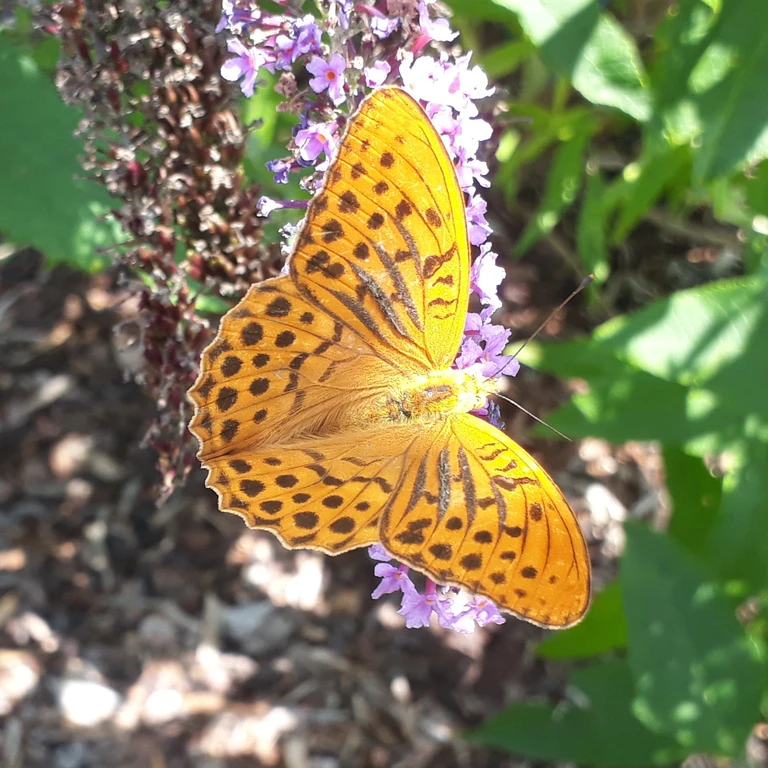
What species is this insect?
Argynnis paphia
